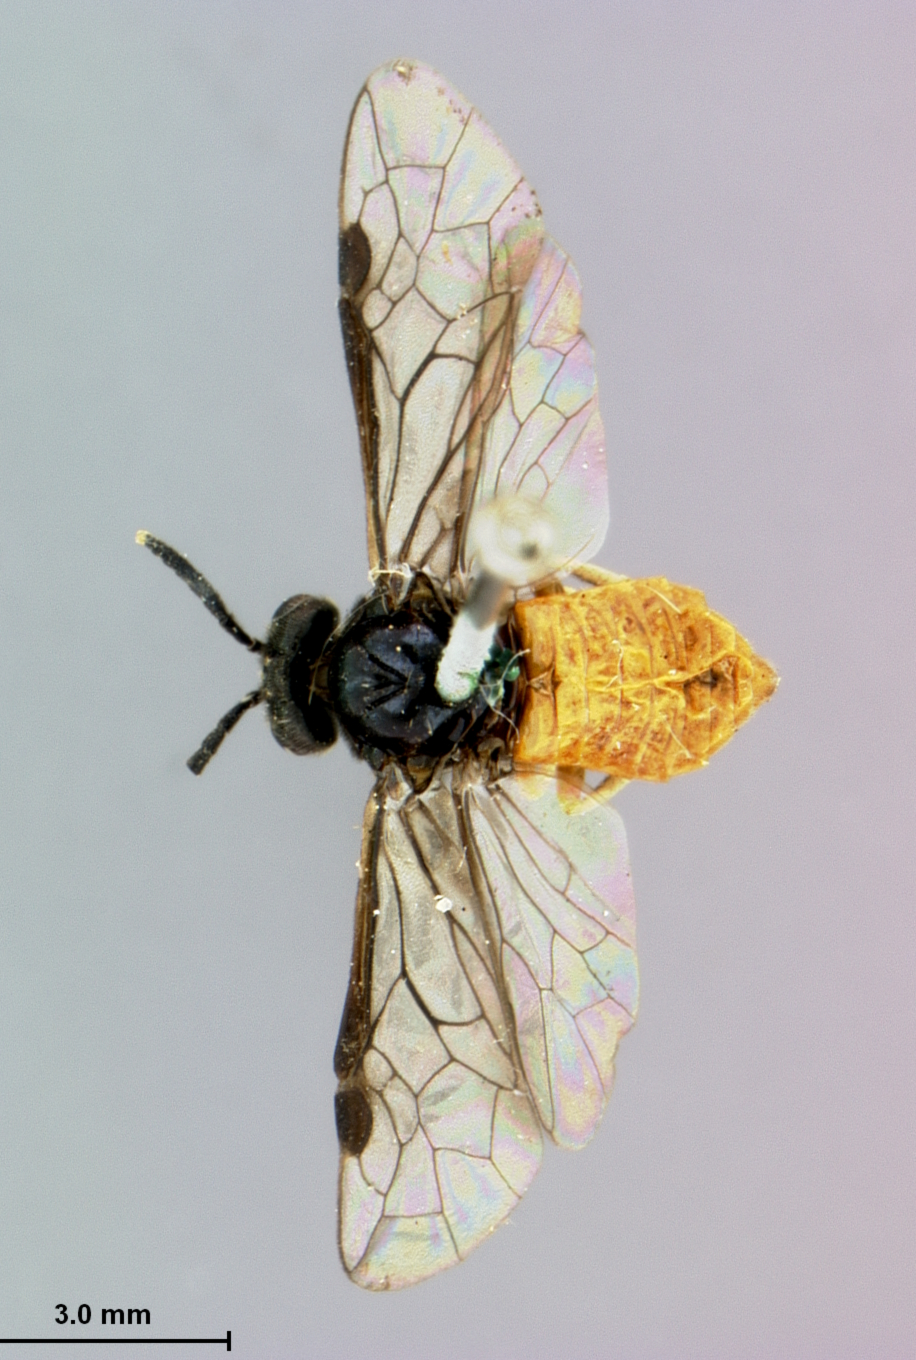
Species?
Eutomostethus juncivorus
